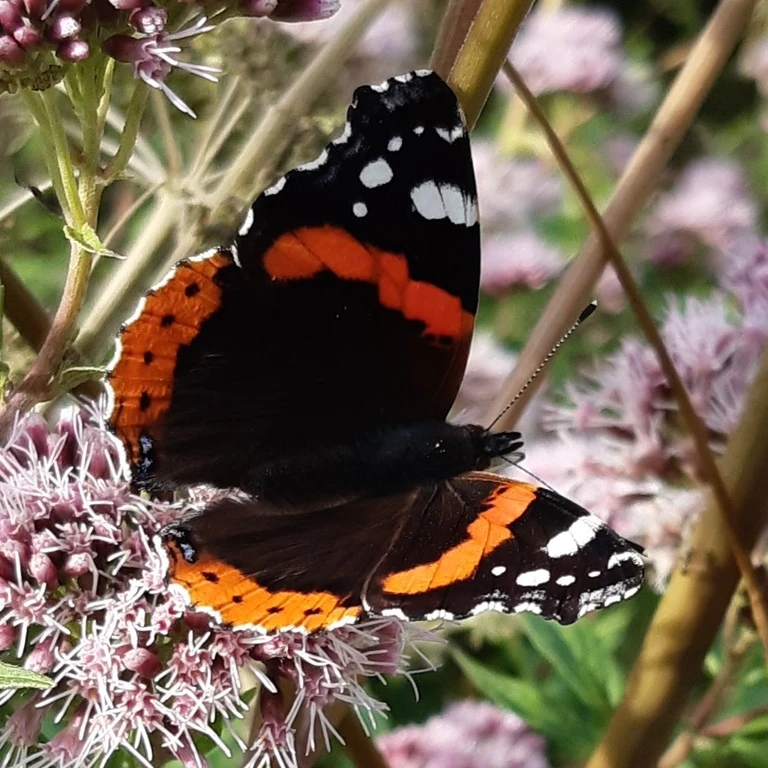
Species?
Vanessa atalanta
